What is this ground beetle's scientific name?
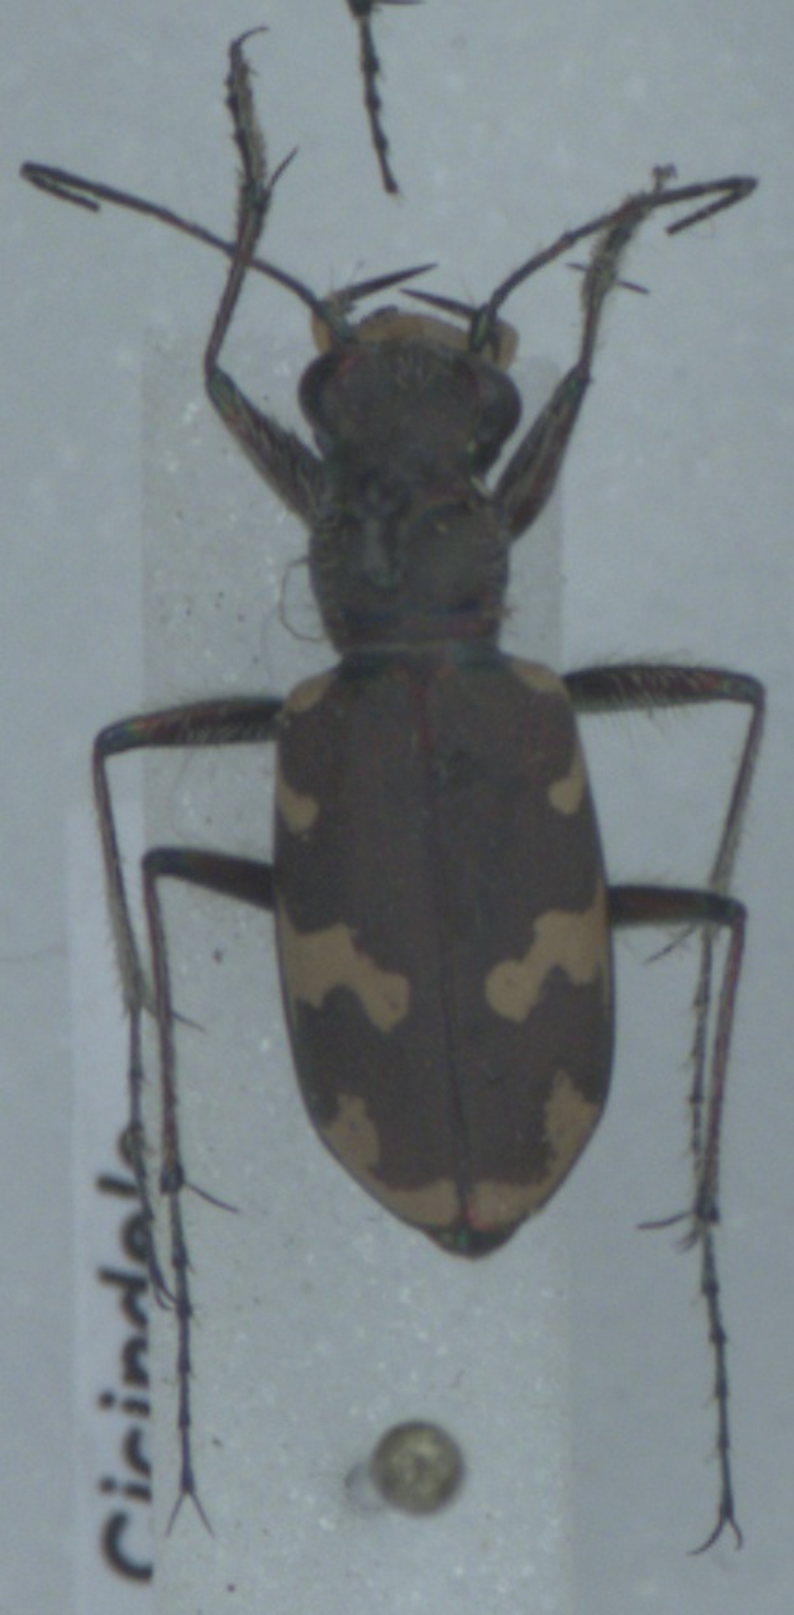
Cicindela hybrida
